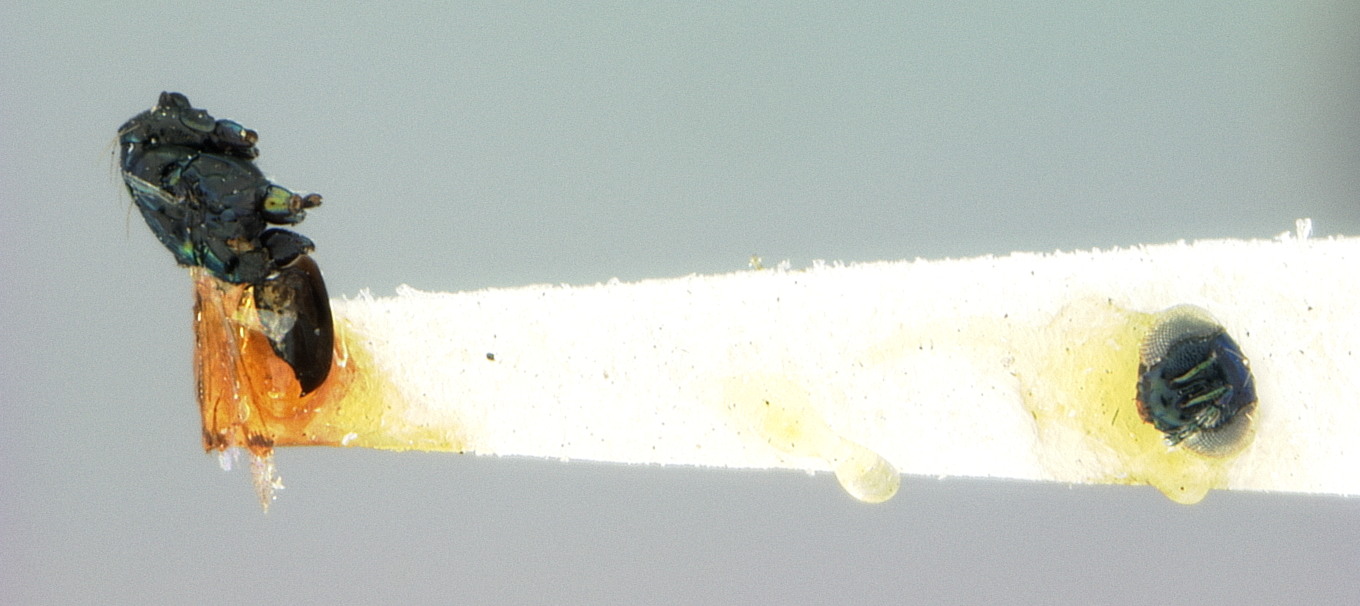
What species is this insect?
Derostenus bifoveolatus
